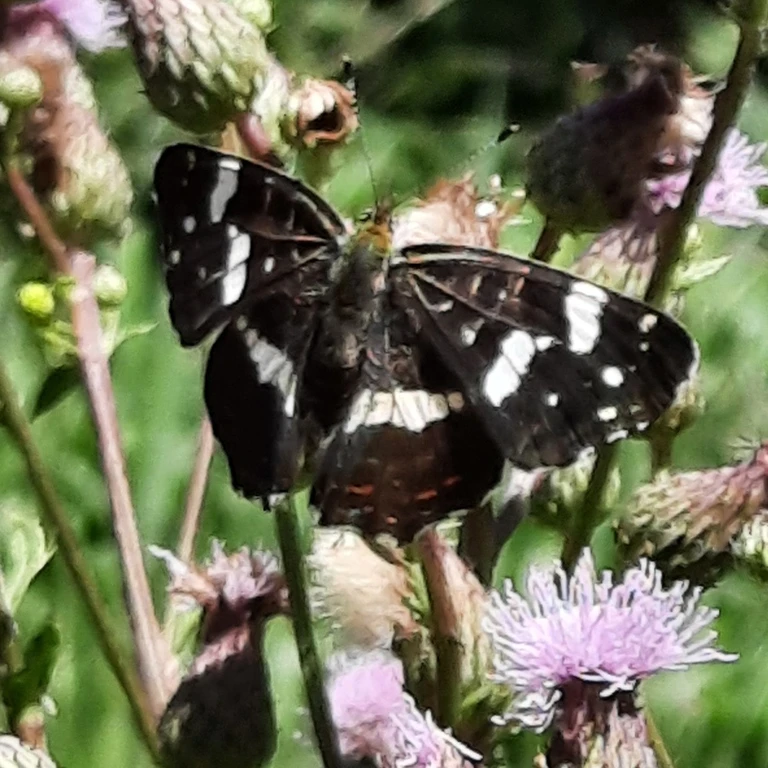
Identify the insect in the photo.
Araschnia levana
